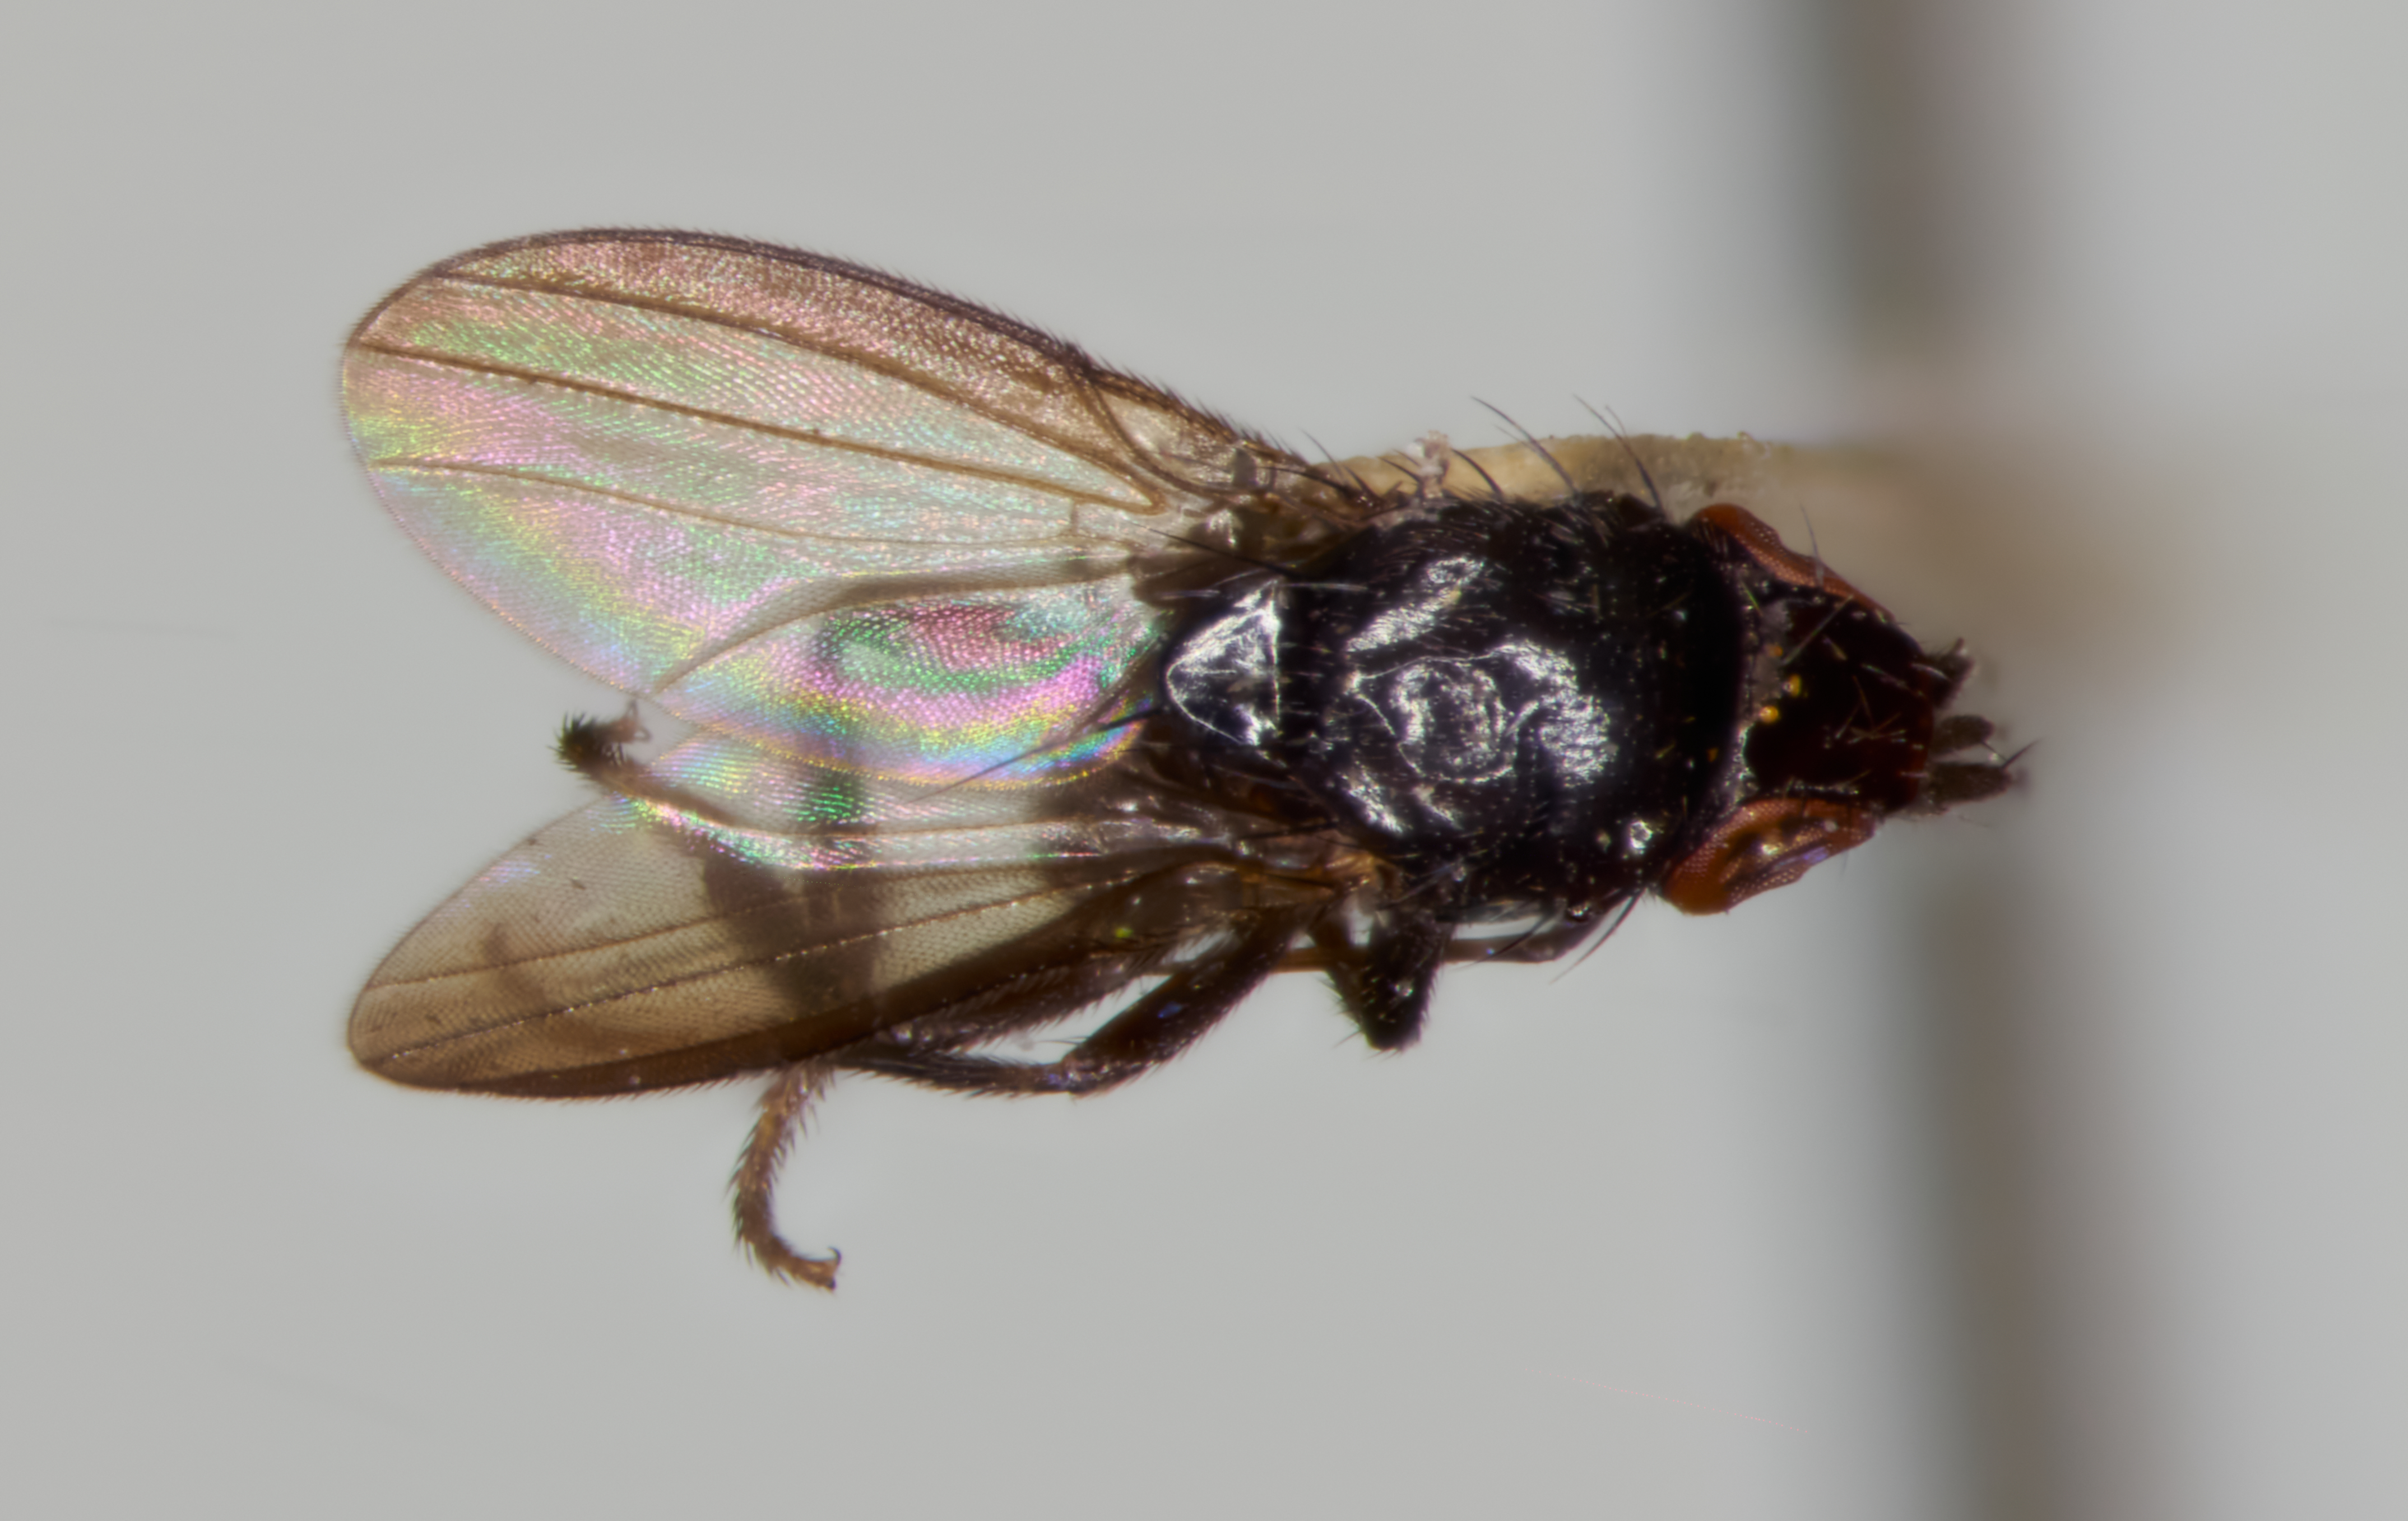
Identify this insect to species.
Paramyia fumipennis
